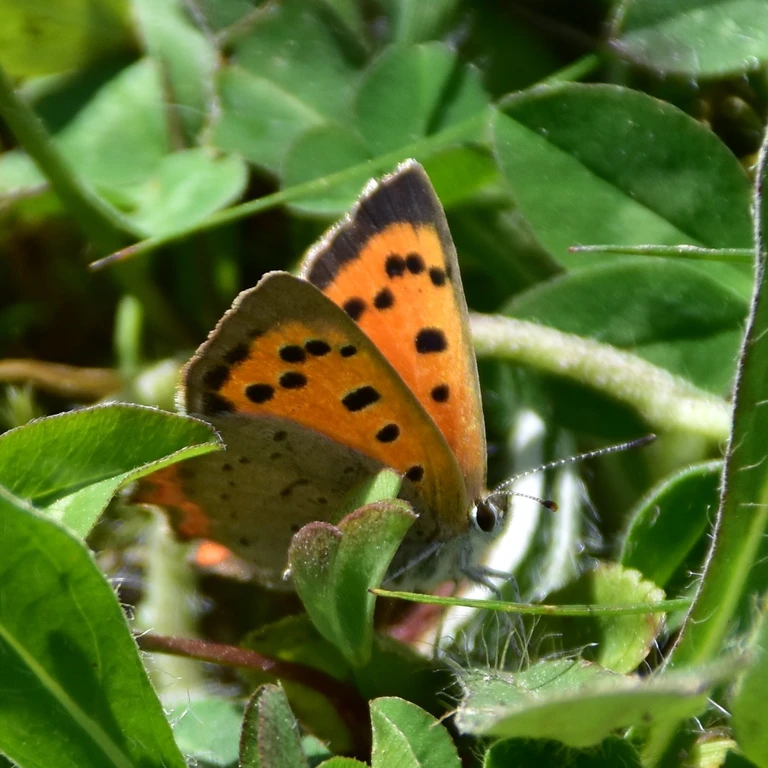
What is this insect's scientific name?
Lycaena phlaeas
